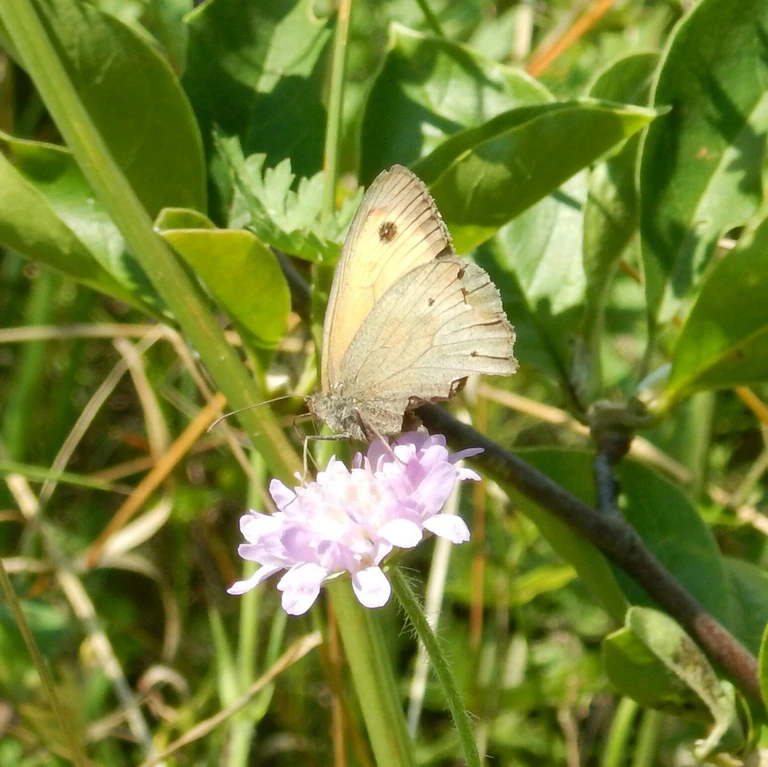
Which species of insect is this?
Maniola jurtina
